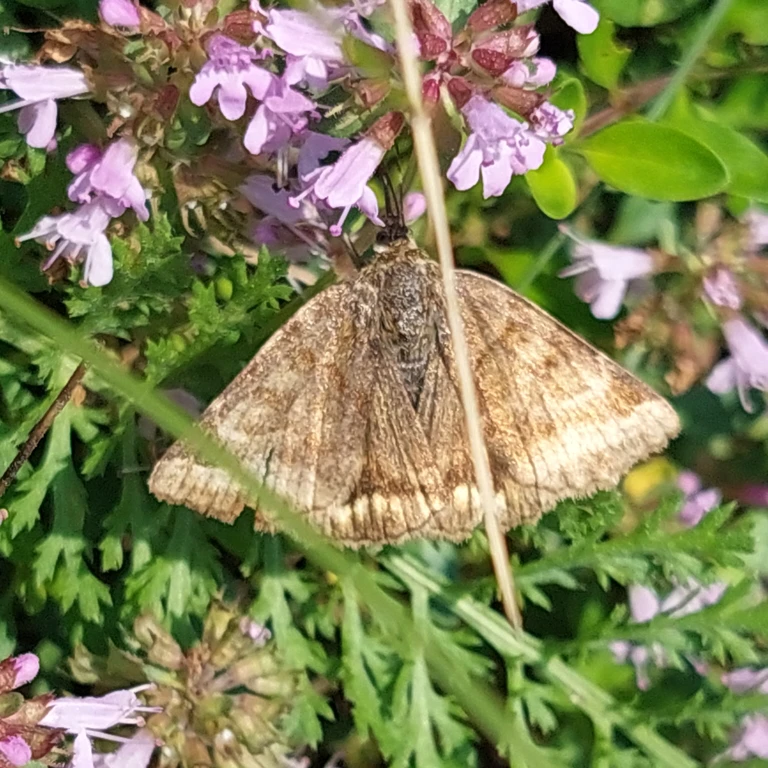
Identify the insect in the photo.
Euclidia glyphica
